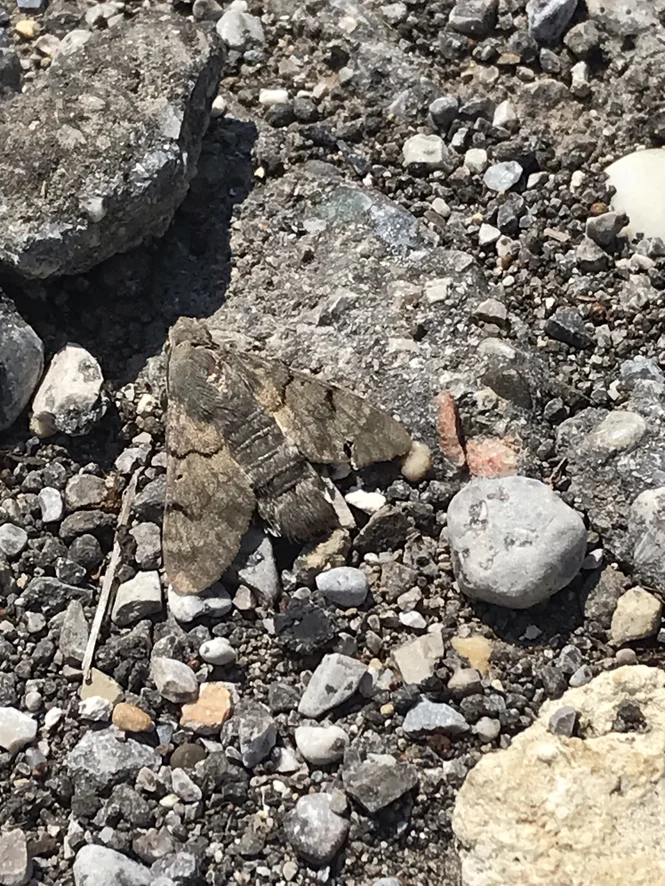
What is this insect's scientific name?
Macroglossum stellatarum
